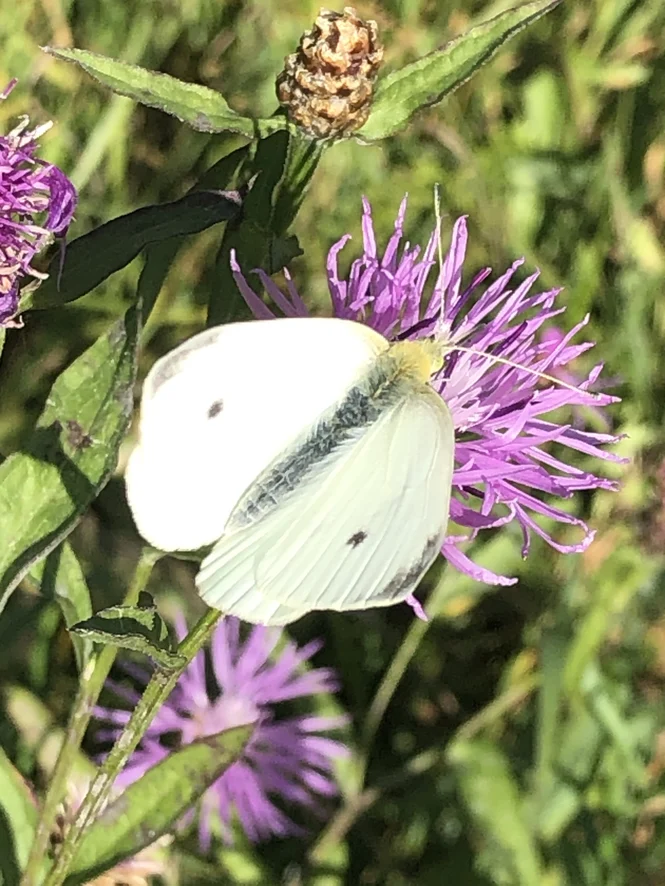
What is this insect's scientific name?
Pieris rapae
